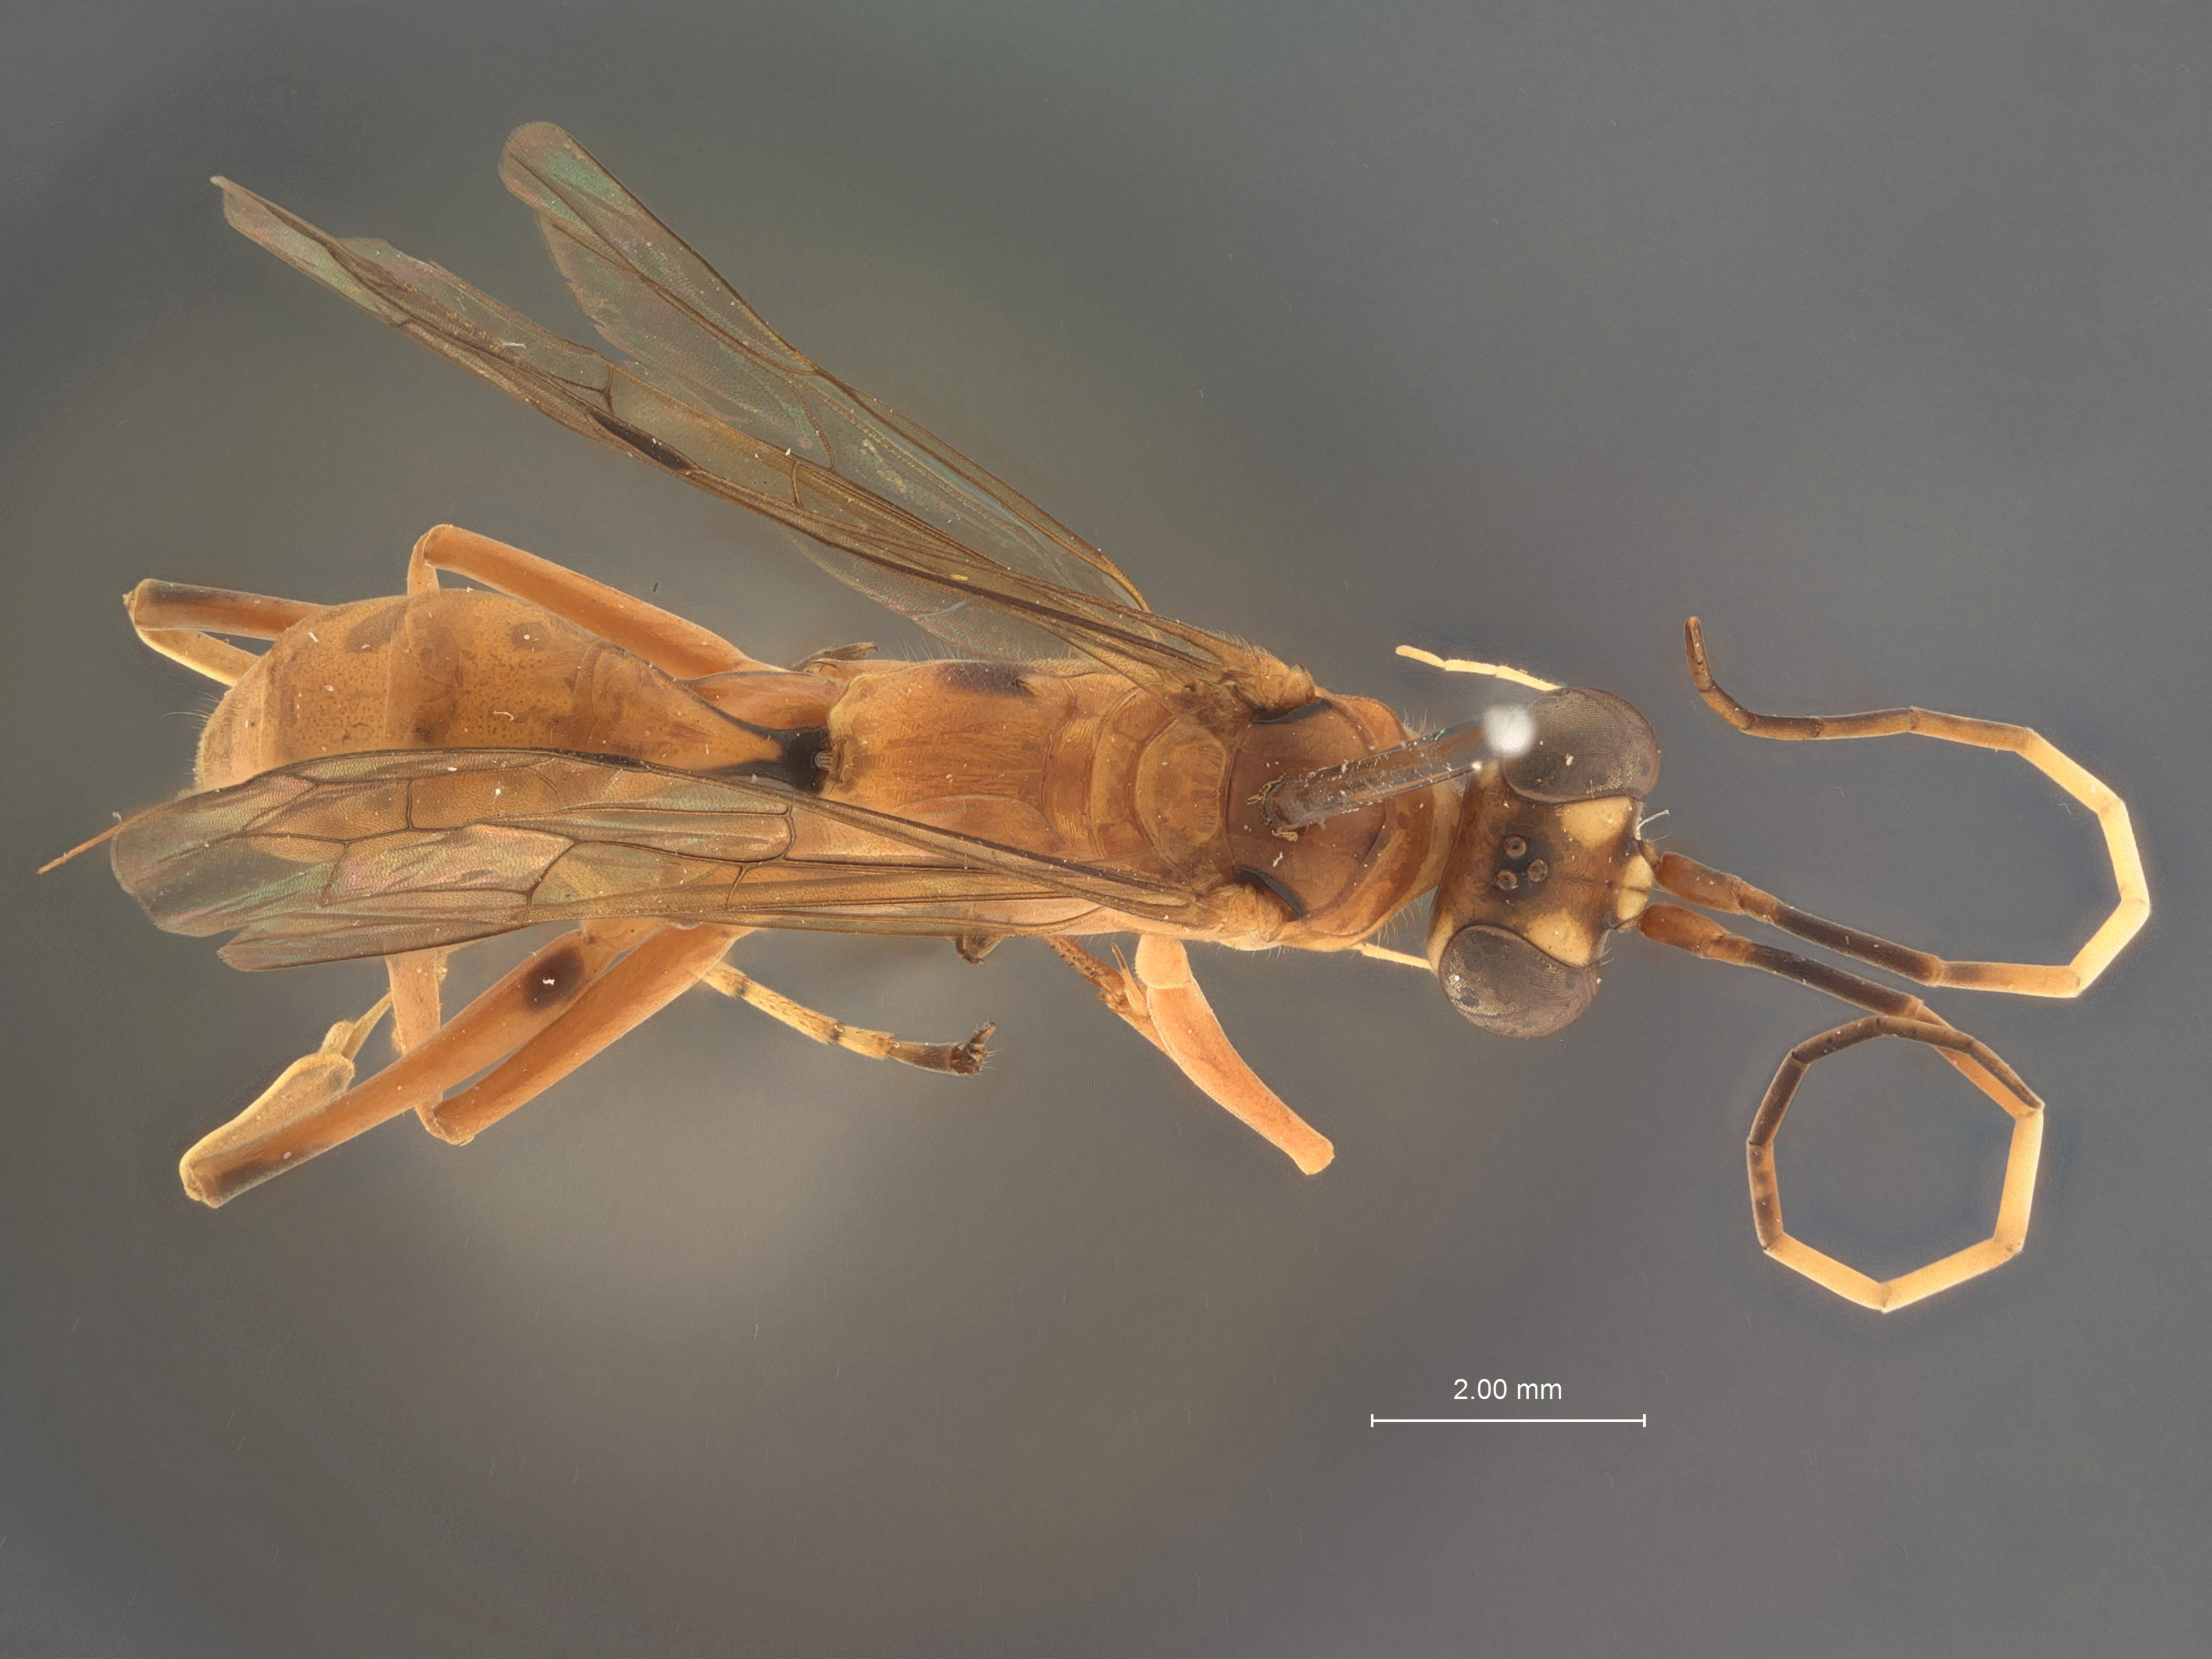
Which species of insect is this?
Auplopus hombukeanus
